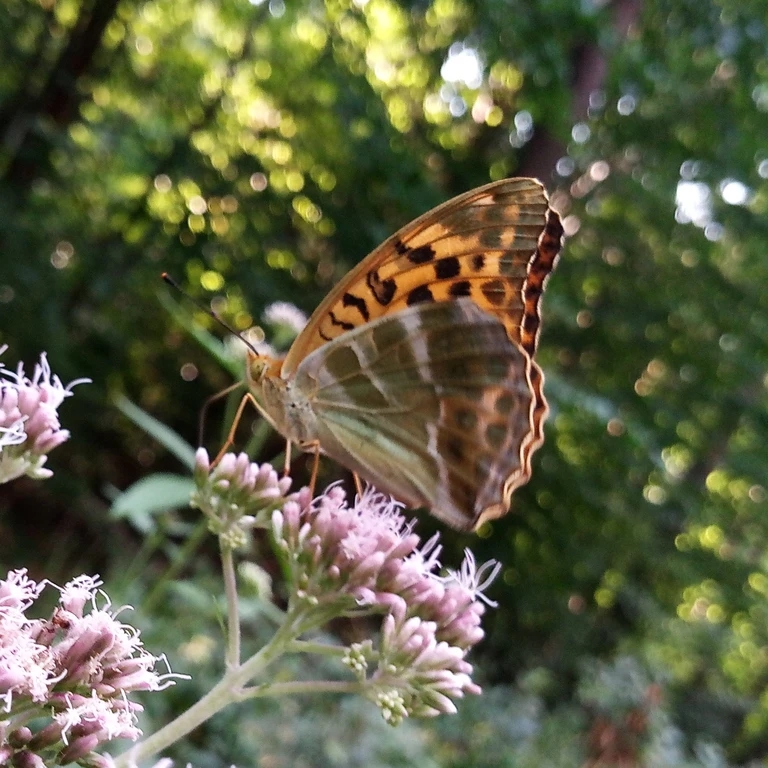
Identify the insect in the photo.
Argynnis paphia
